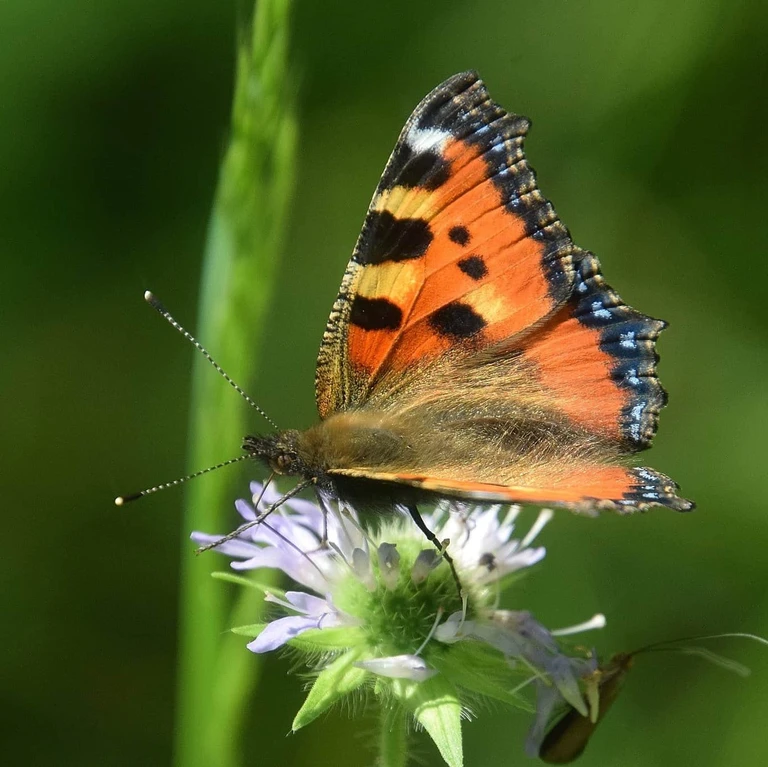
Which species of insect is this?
Aglais urticae
